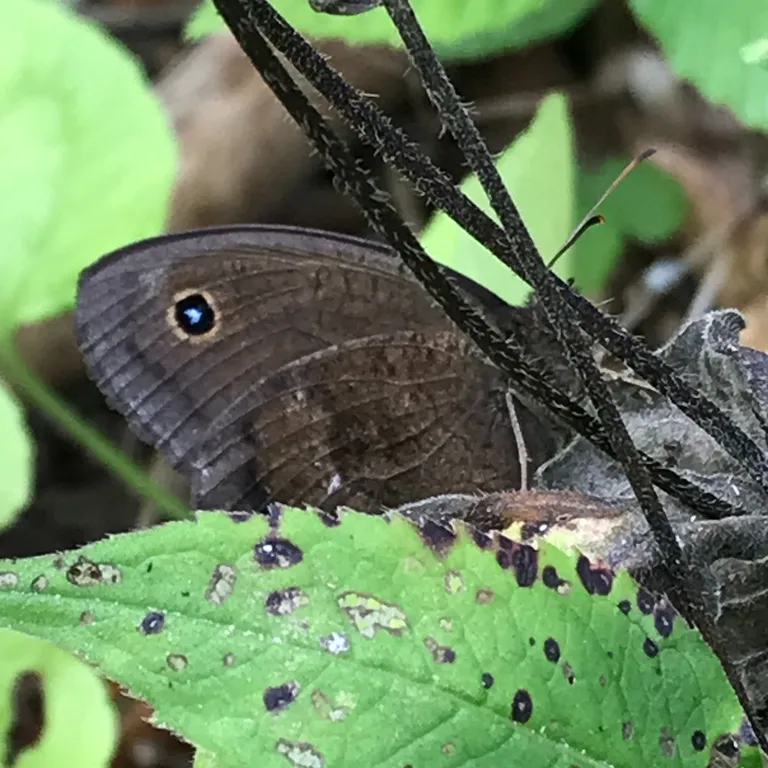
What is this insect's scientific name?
Minois dryas
